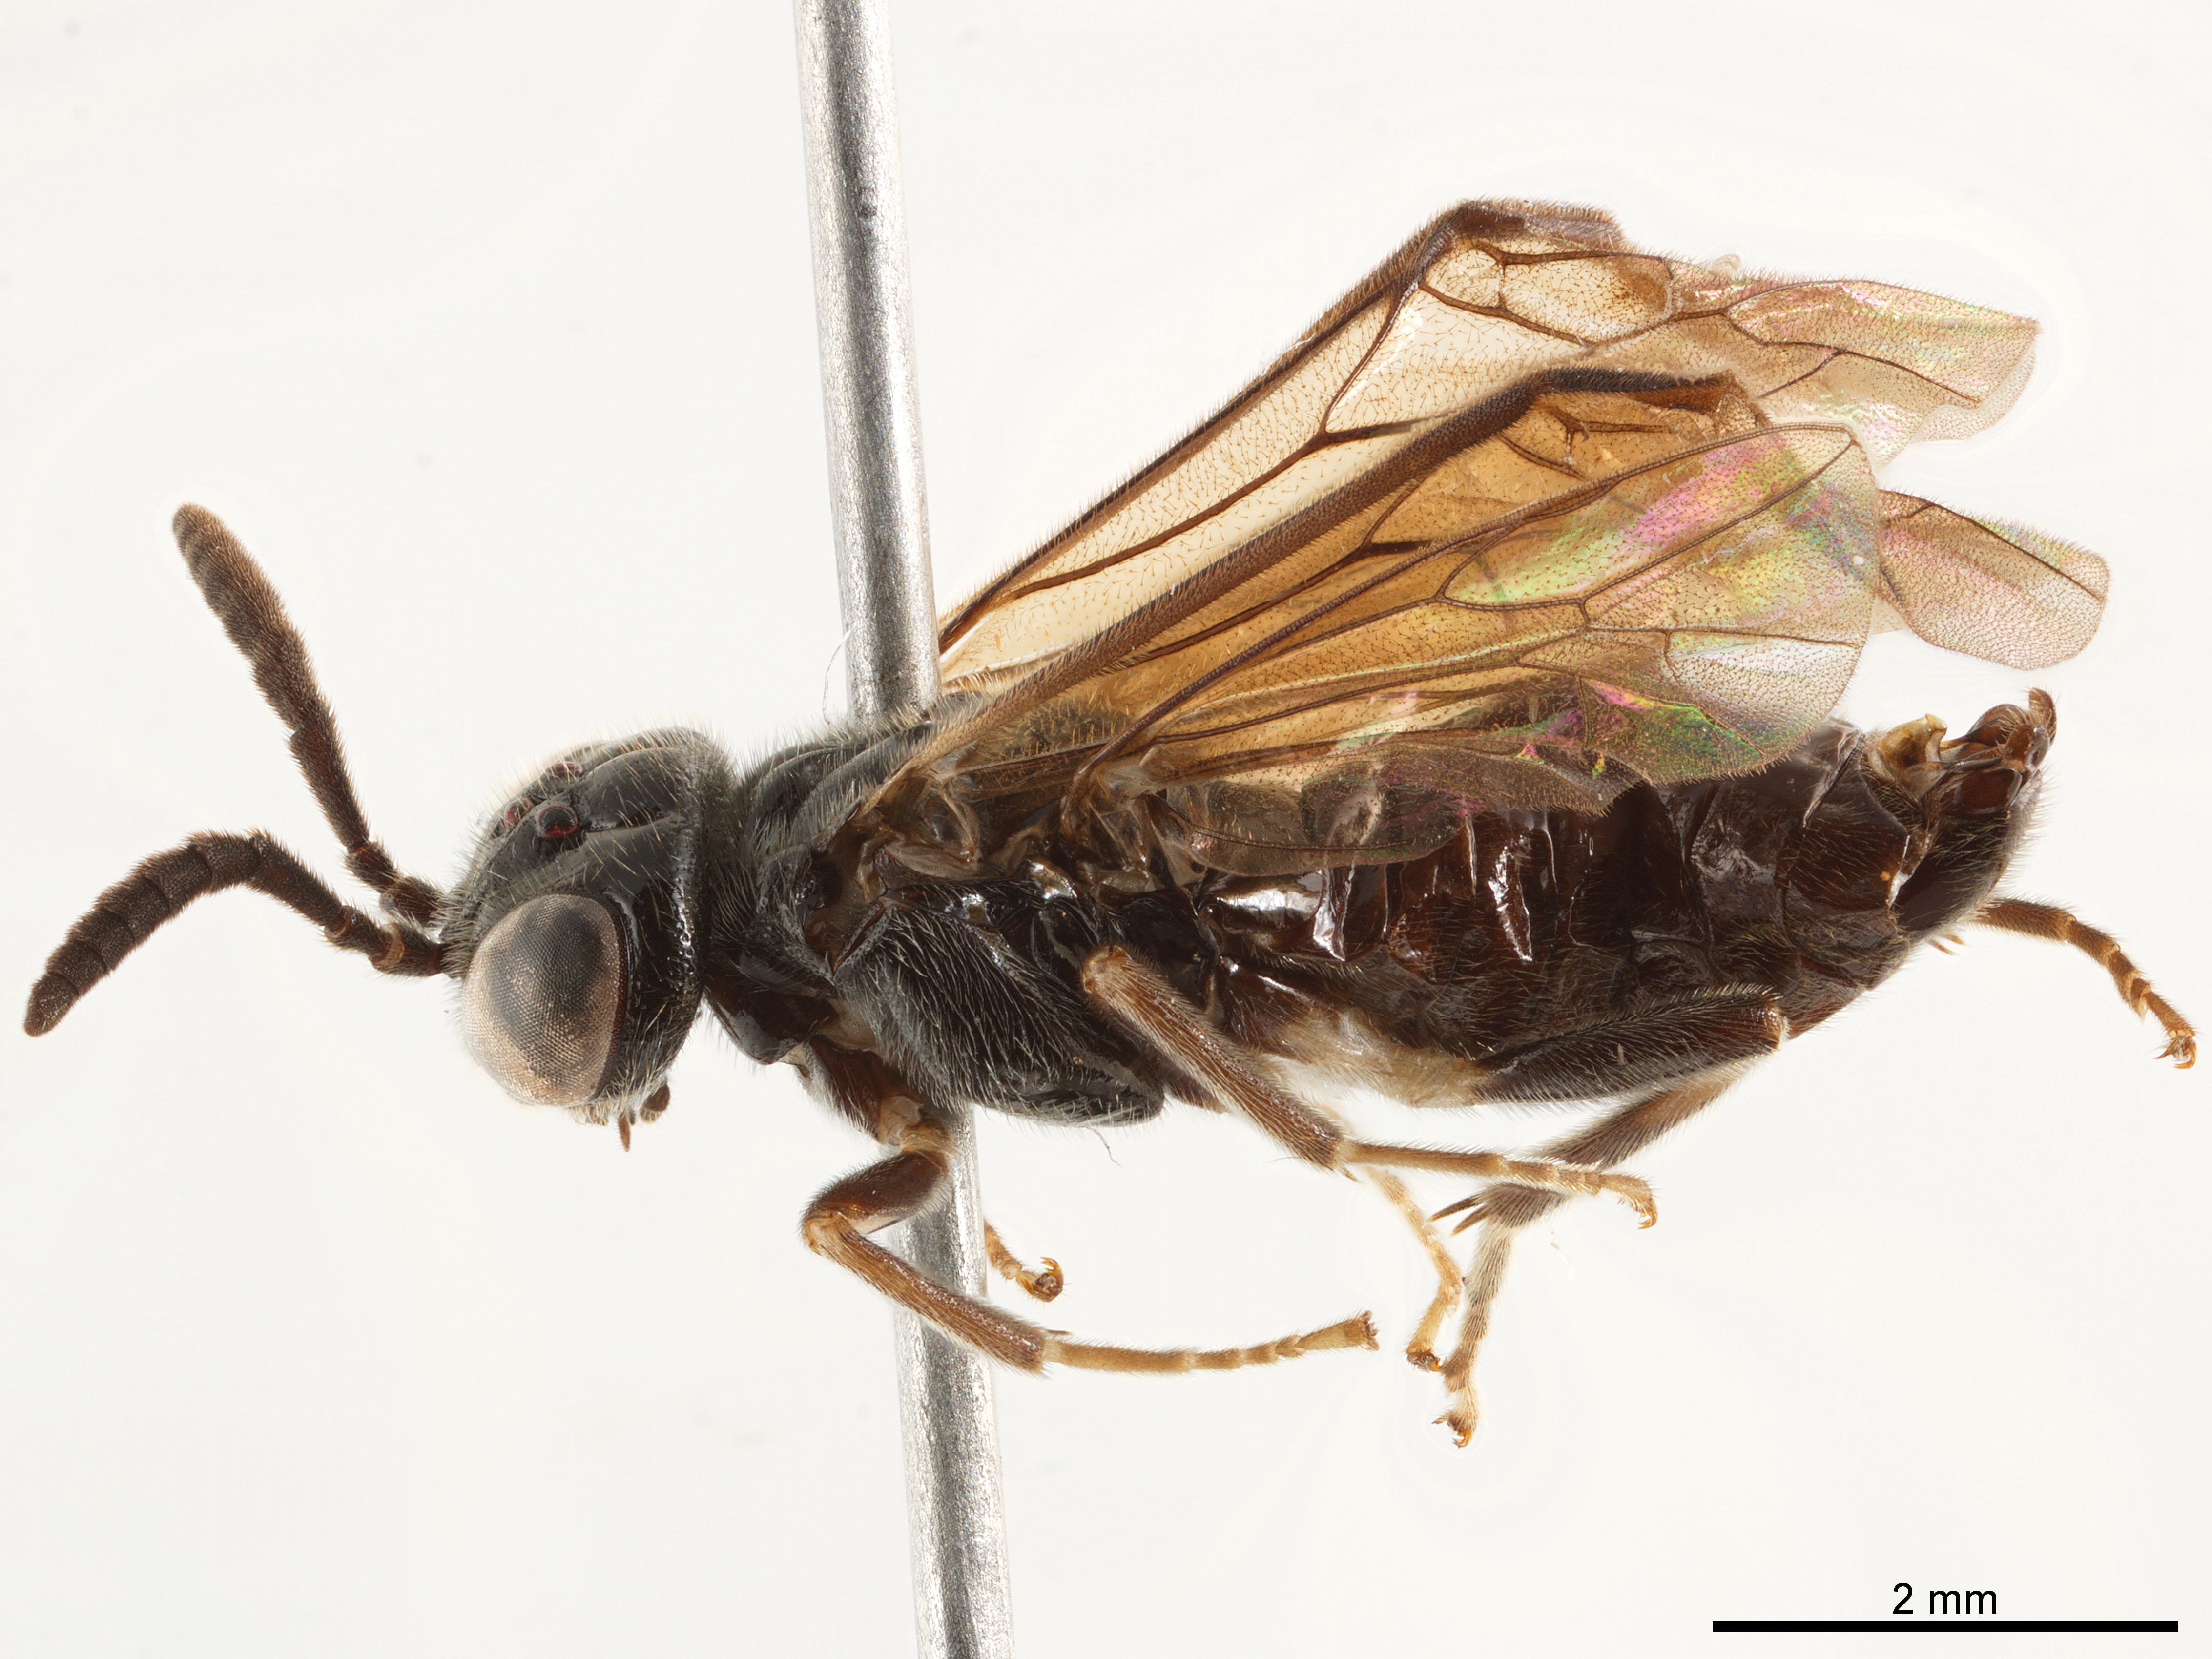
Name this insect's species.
Megatomostethus crassicornis
